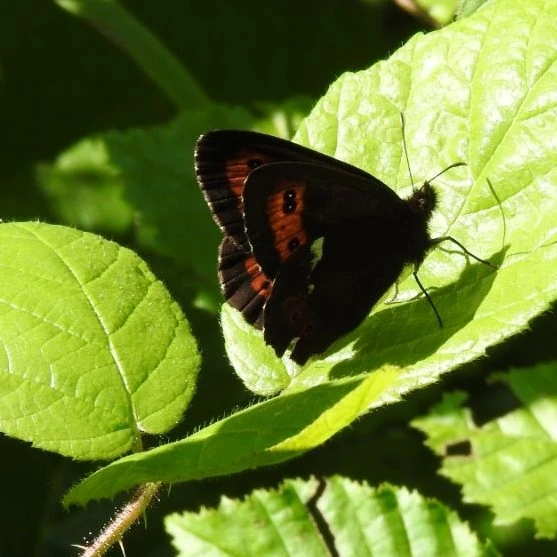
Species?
Erebia ligea
